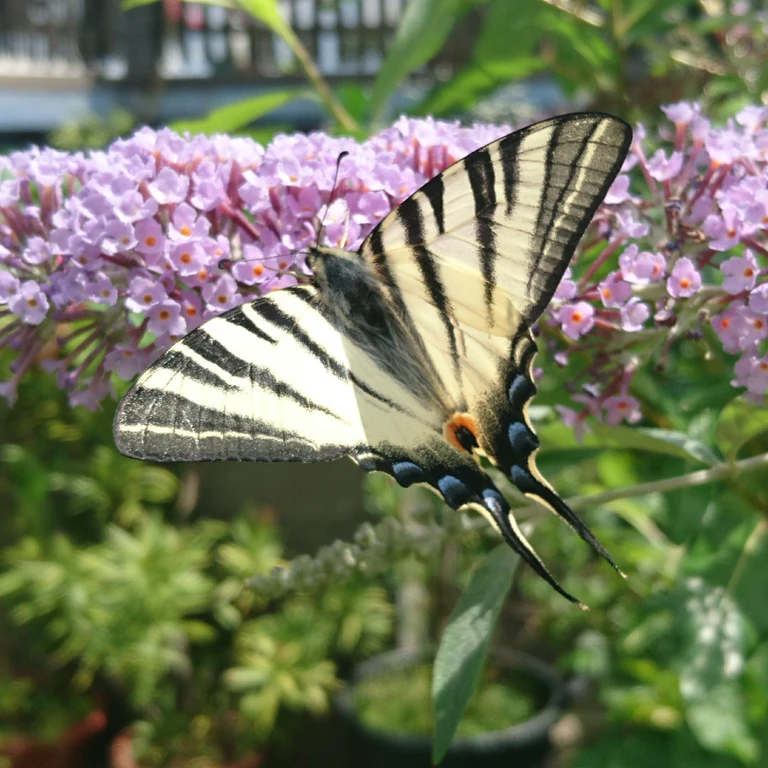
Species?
Iphiclides podalirius
